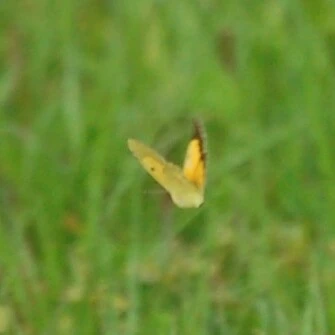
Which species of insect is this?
Colias croceus
